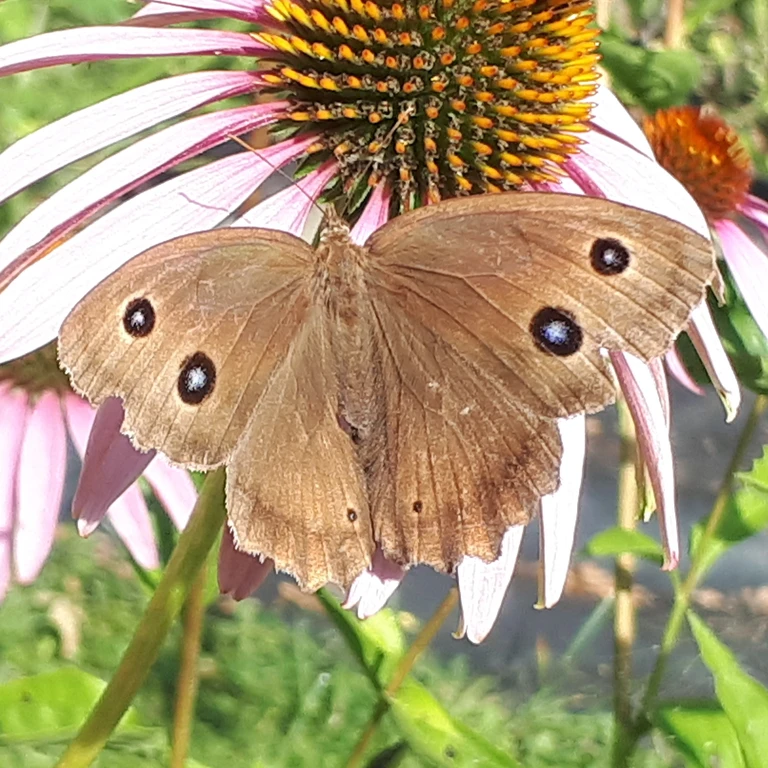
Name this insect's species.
Minois dryas
